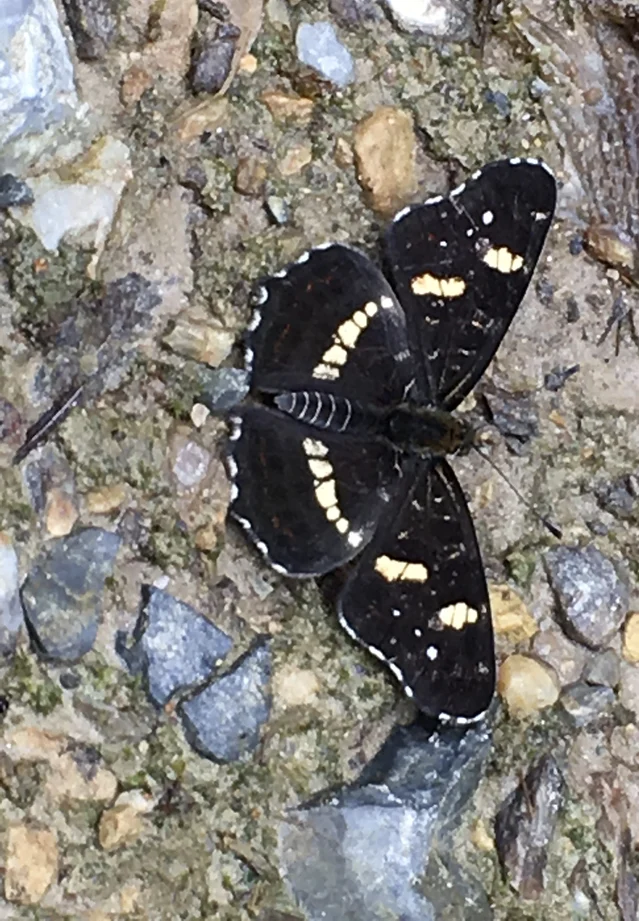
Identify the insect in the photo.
Araschnia levana
